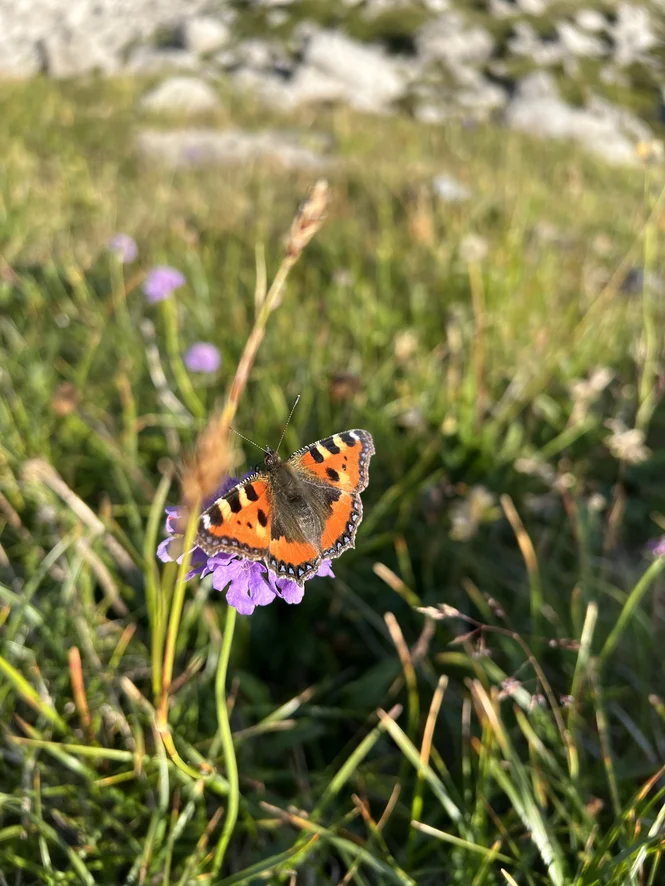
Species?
Aglais urticae
